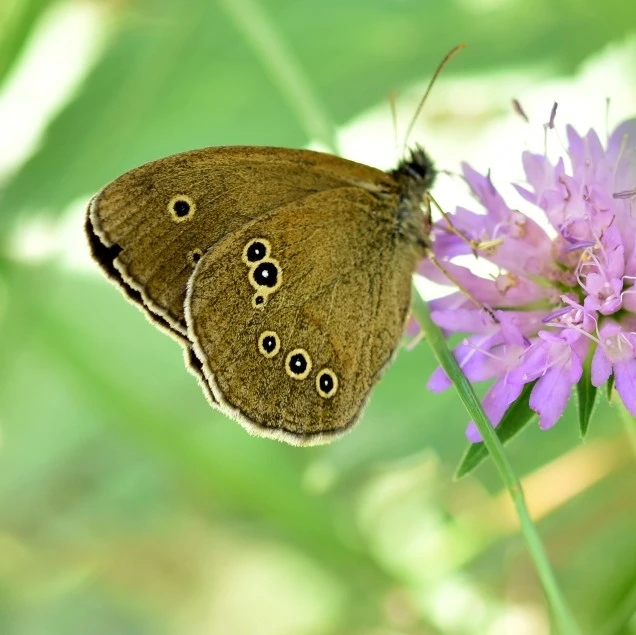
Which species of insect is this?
Aphantopus hyperantus
